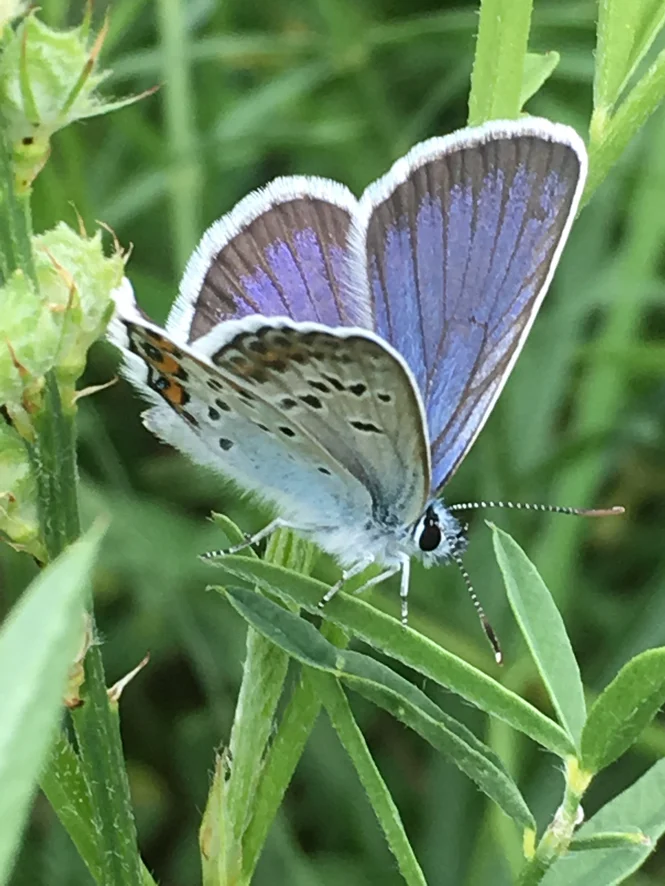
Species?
Plebejus argus
